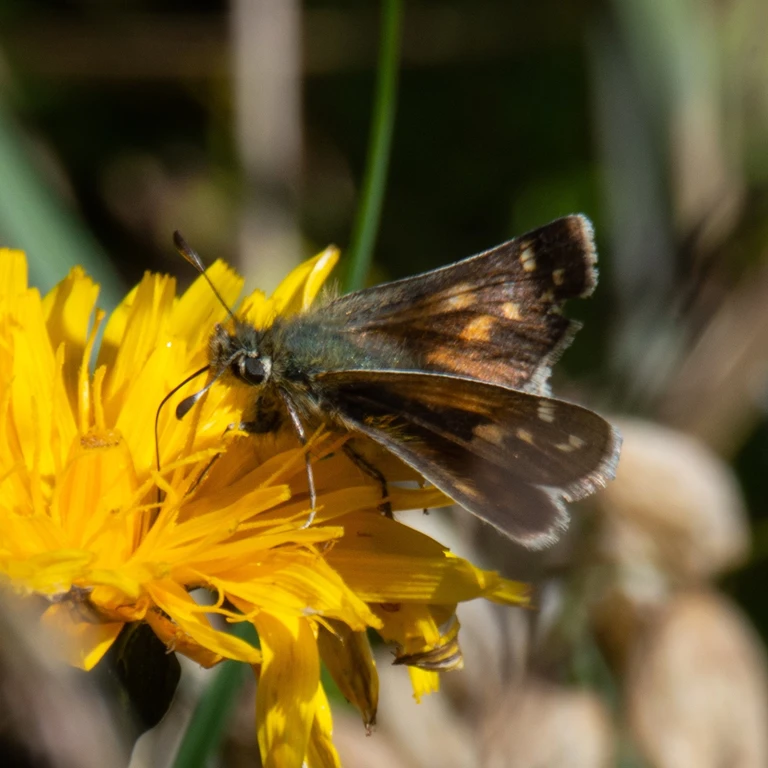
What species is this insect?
Hesperia comma
